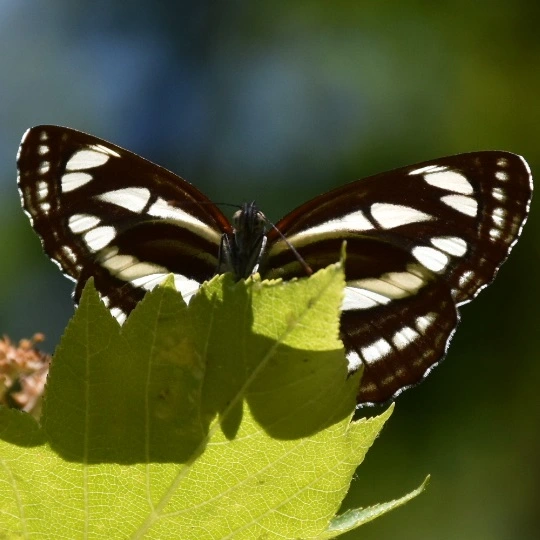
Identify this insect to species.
Neptis sappho
